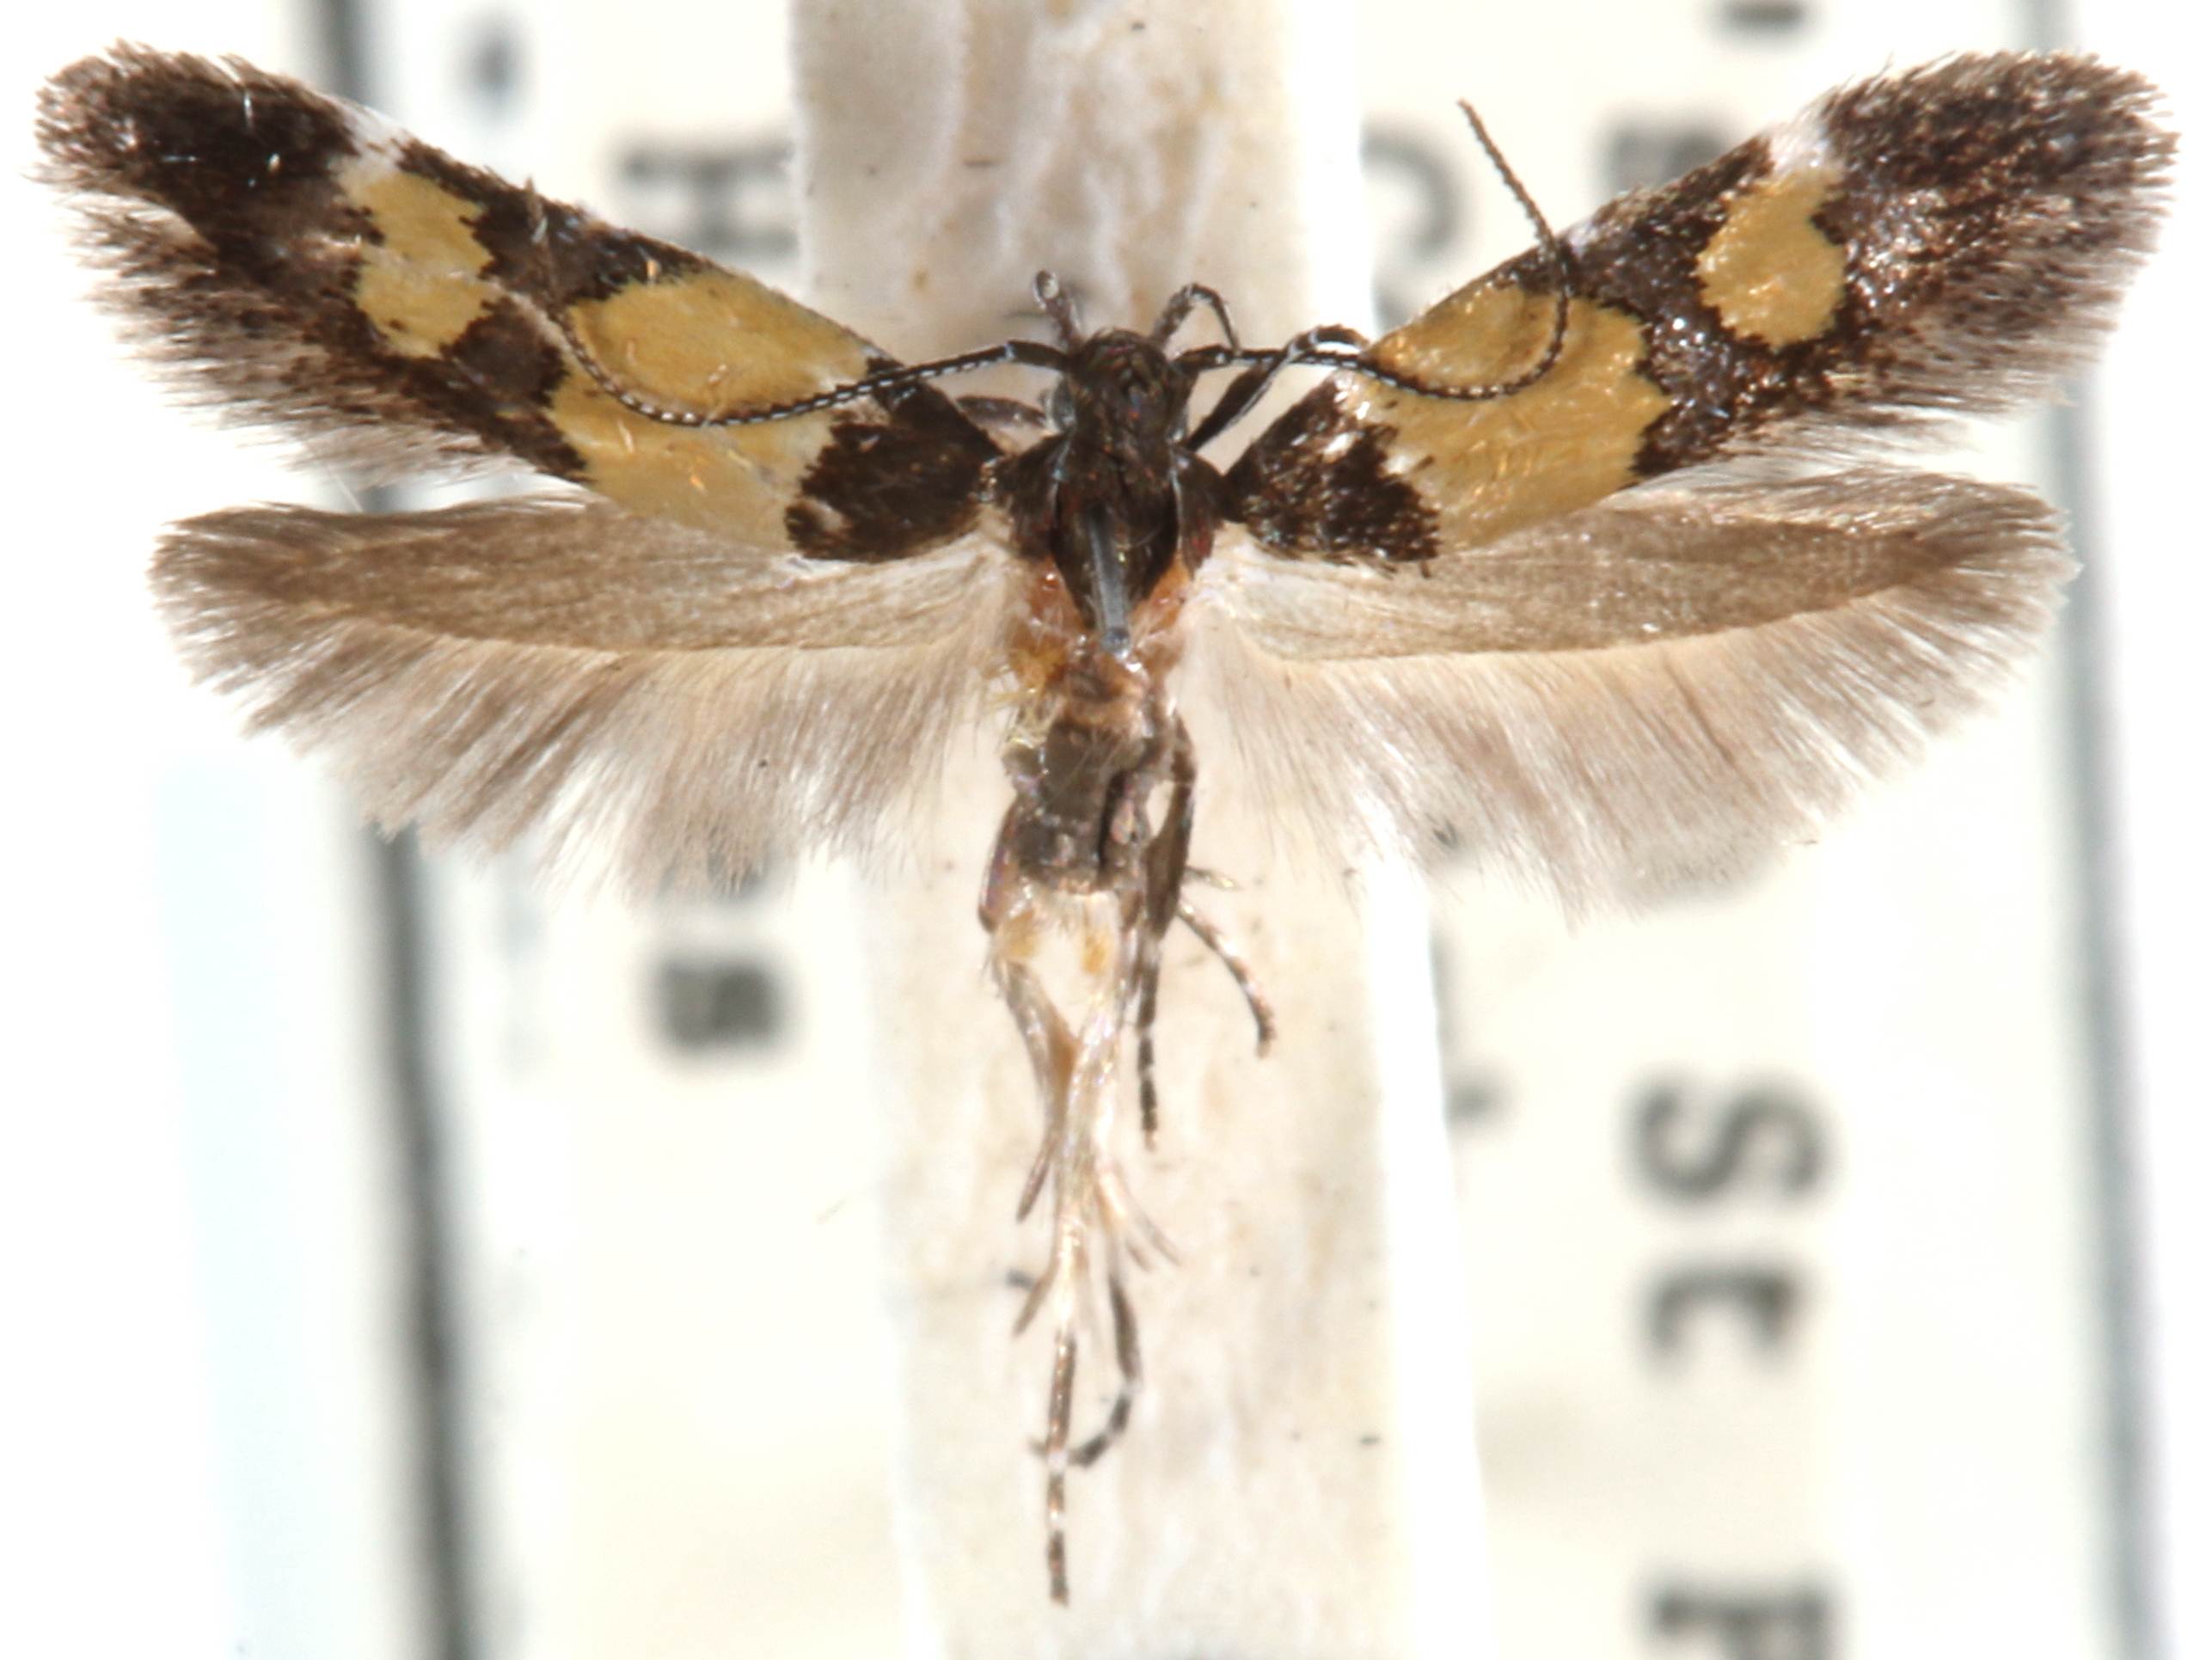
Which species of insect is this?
Triclonella determinatella
